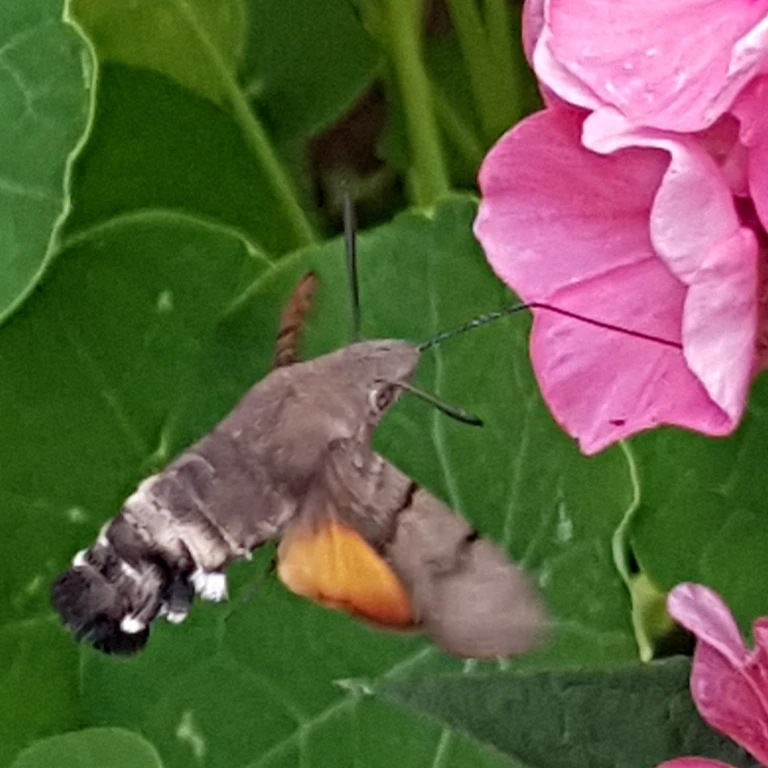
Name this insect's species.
Macroglossum stellatarum
